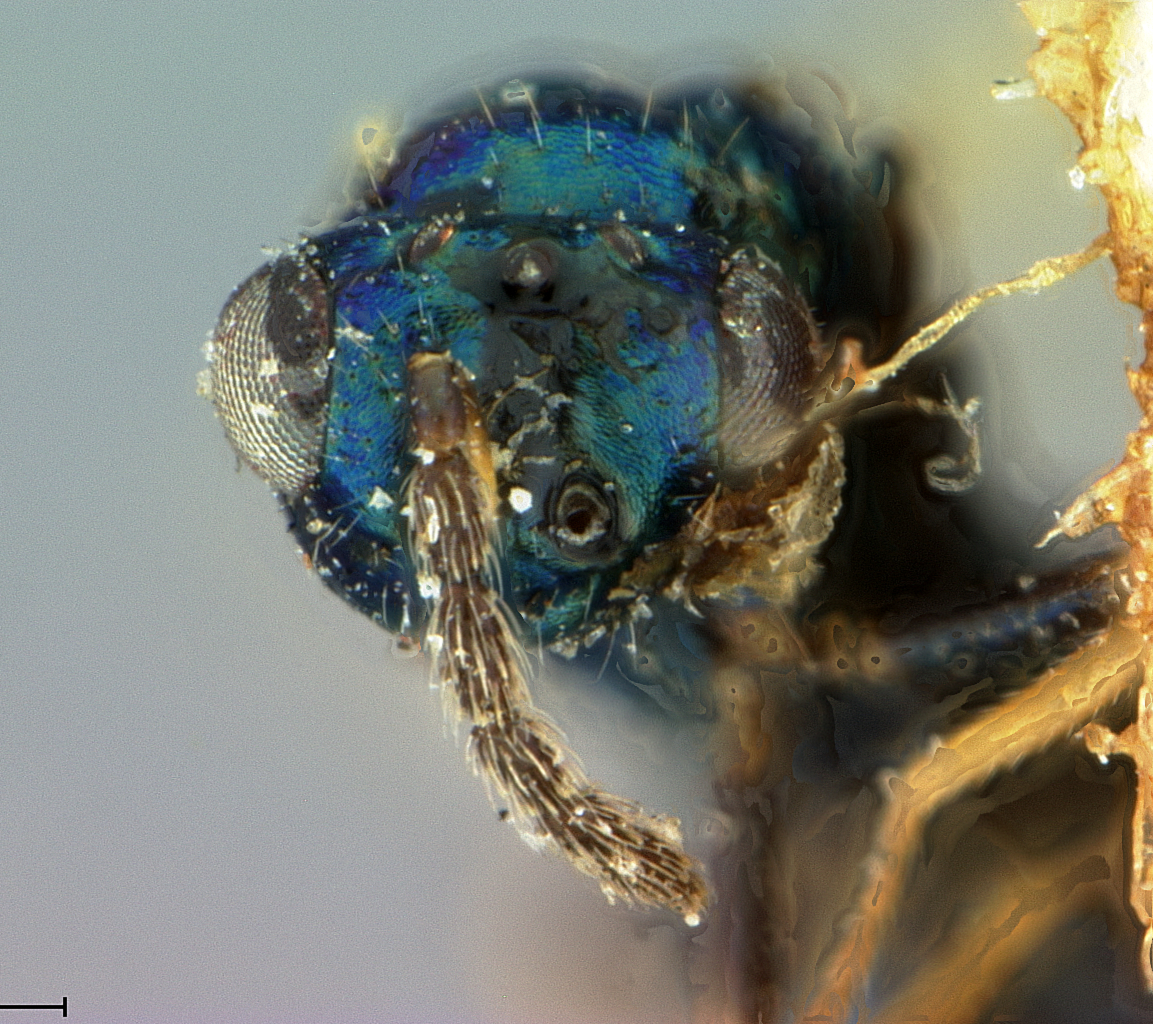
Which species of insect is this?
Hyperteles hylotomae
